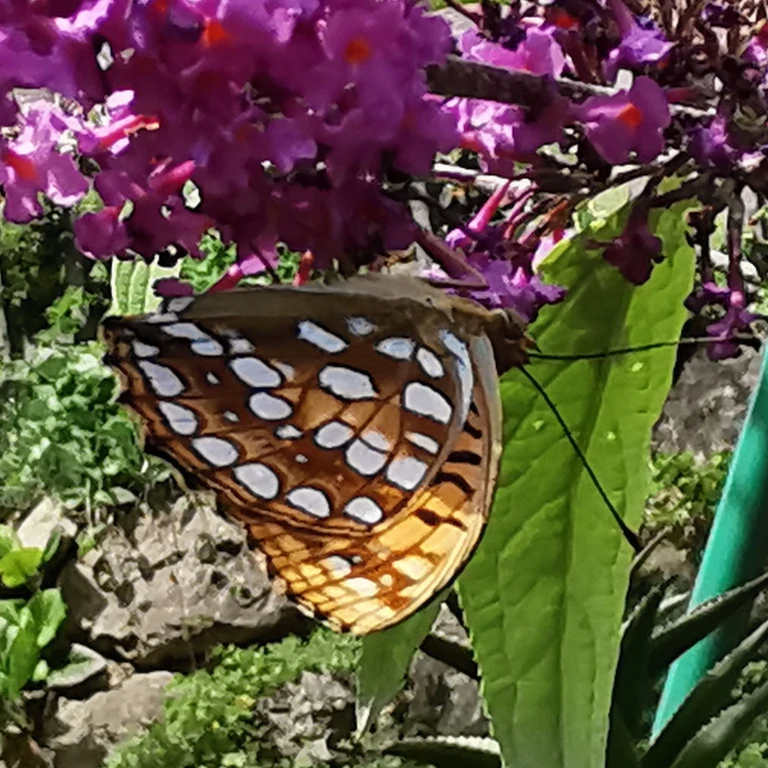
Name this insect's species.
Fabriciana adippe
